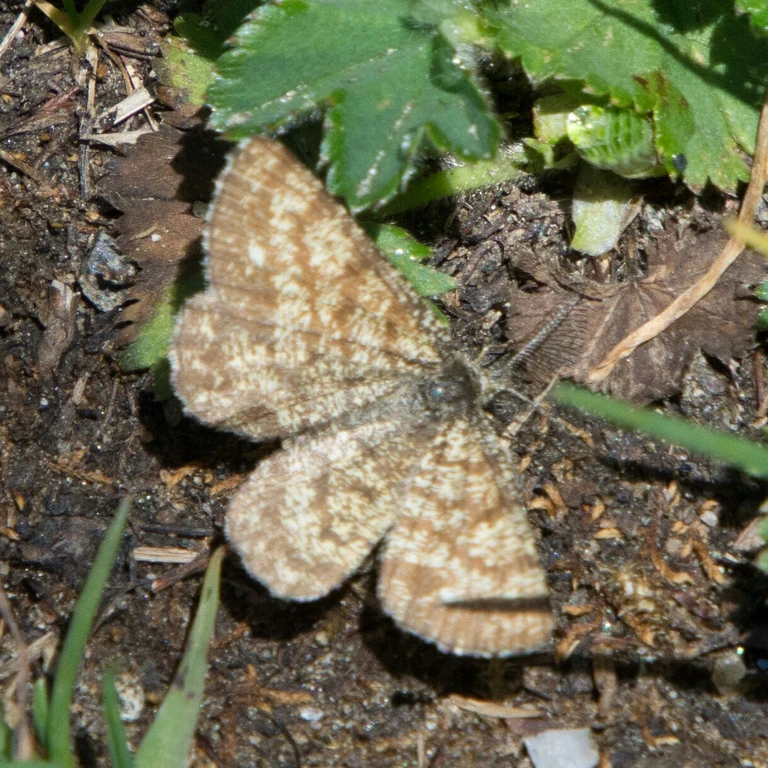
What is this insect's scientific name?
Ematurga atomaria
